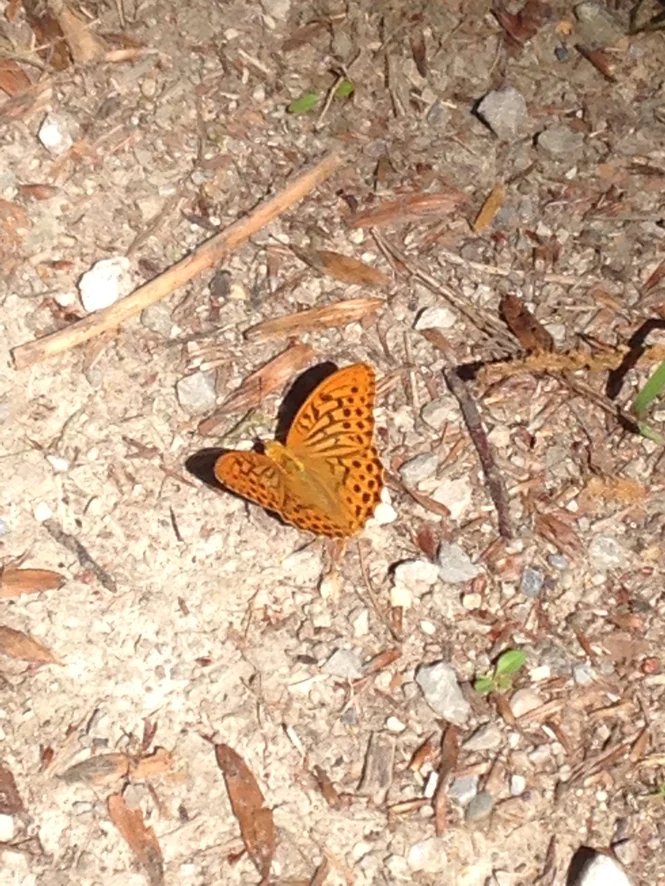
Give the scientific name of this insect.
Argynnis paphia
